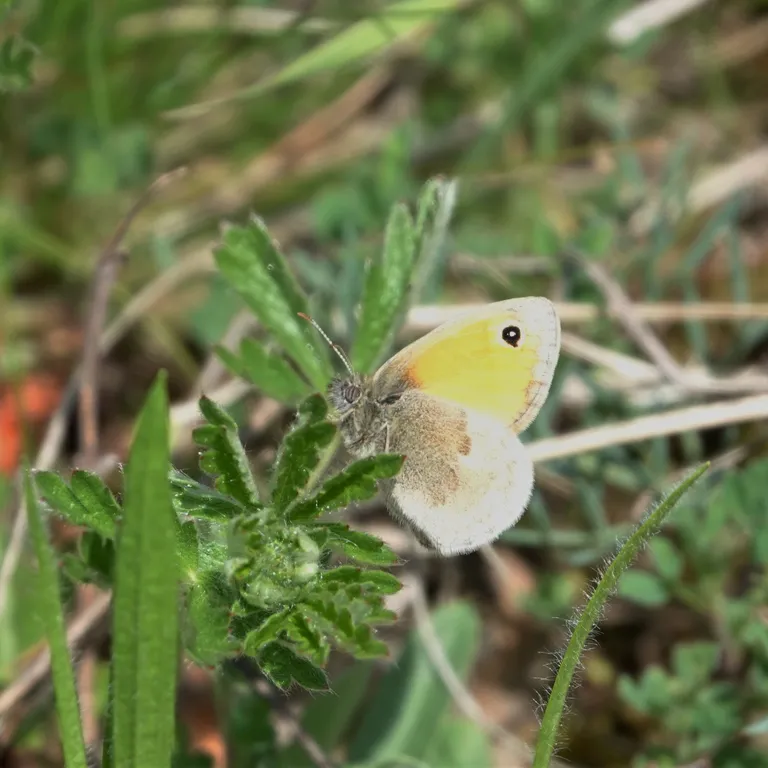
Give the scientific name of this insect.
Coenonympha pamphilus
